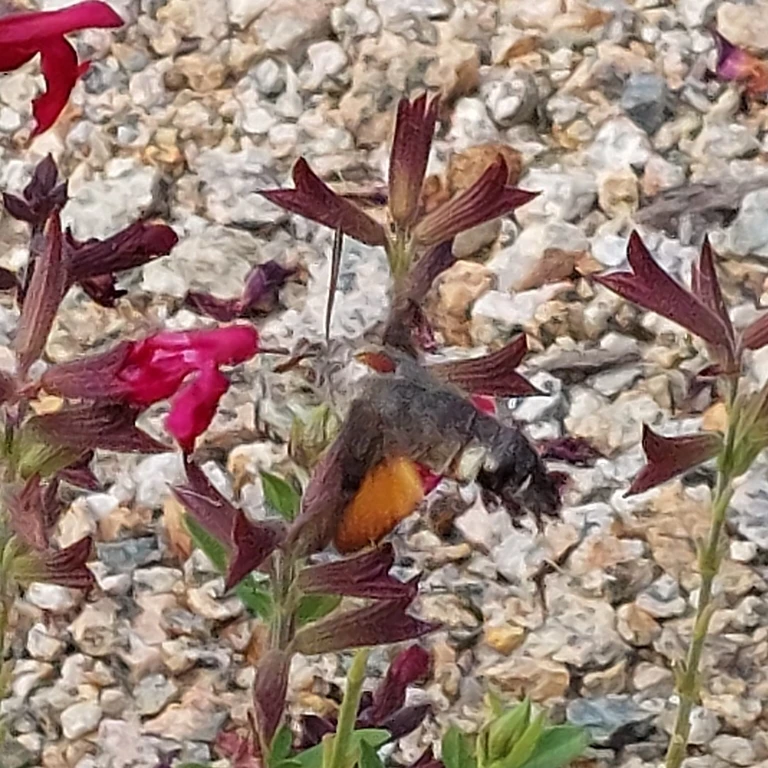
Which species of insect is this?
Macroglossum stellatarum
